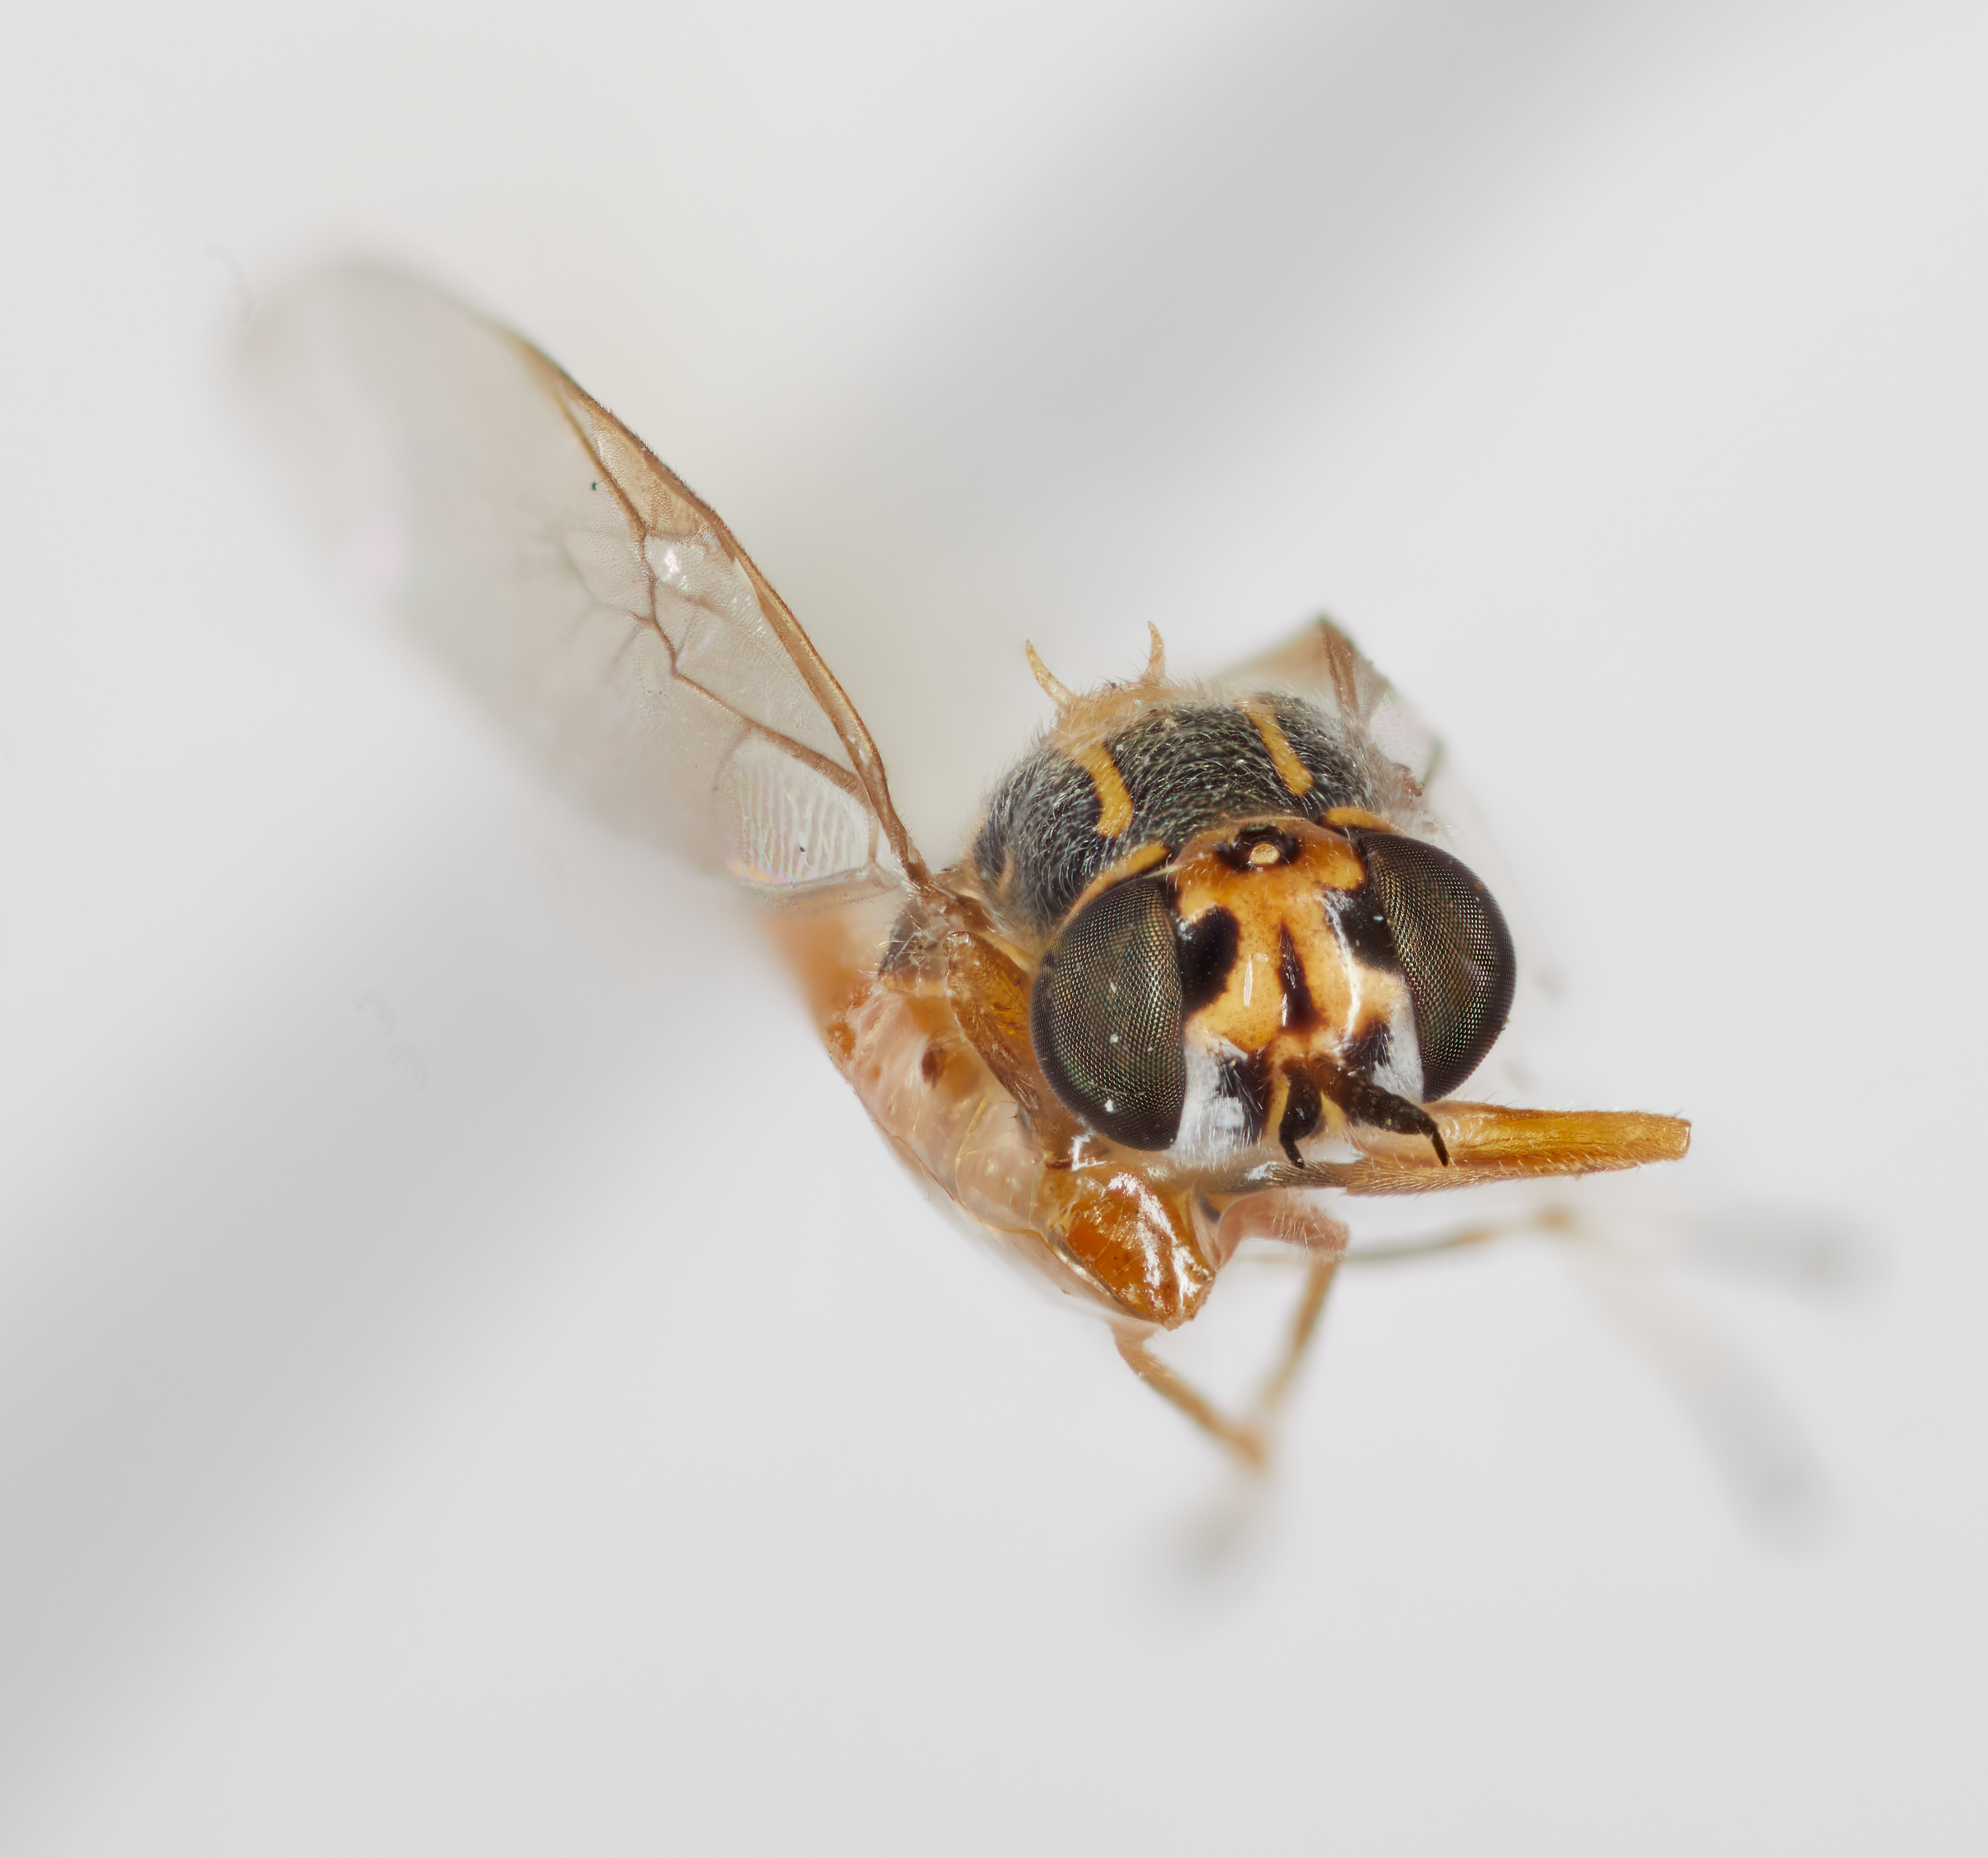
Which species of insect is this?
Euparyphus brucensis
